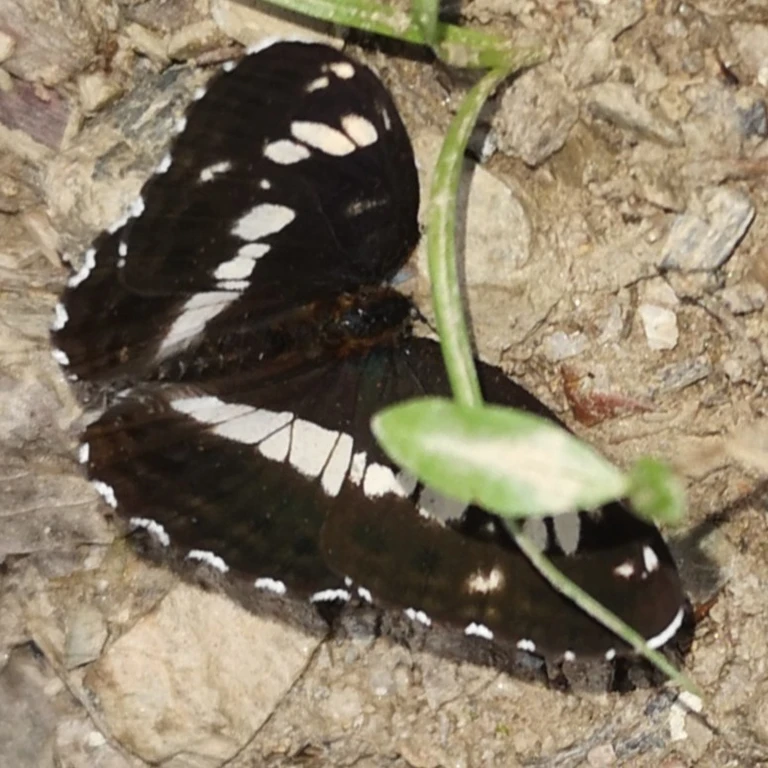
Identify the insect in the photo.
Limenitis camilla (also Ladoga camilla)
